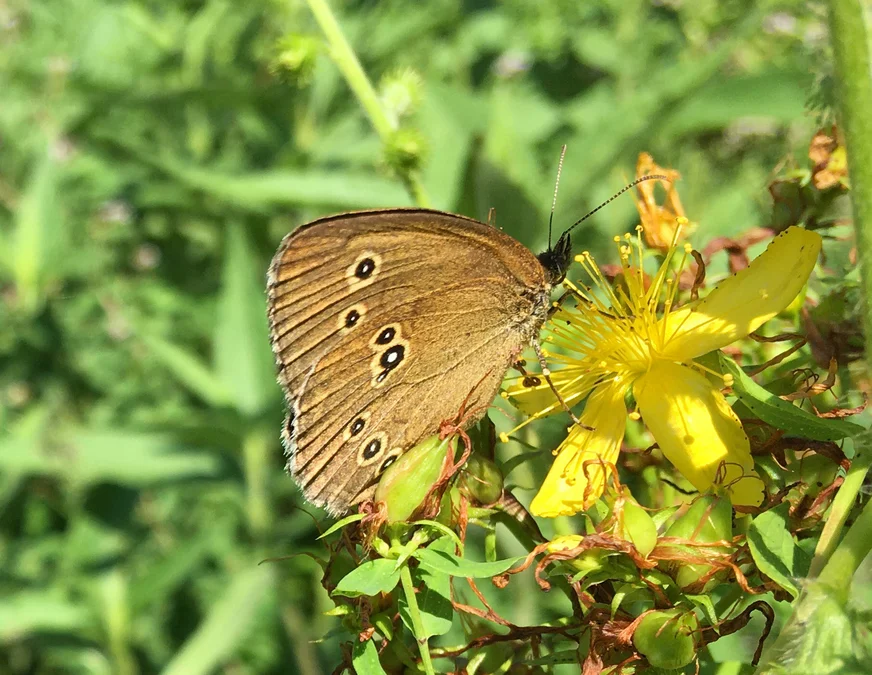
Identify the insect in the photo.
Aphantopus hyperantus
